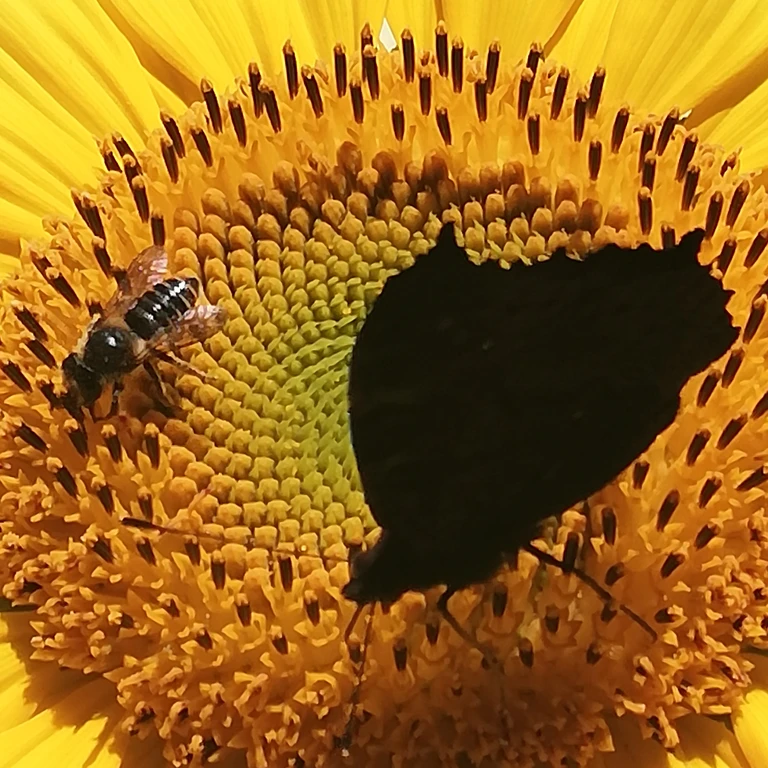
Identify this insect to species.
Aglais io
